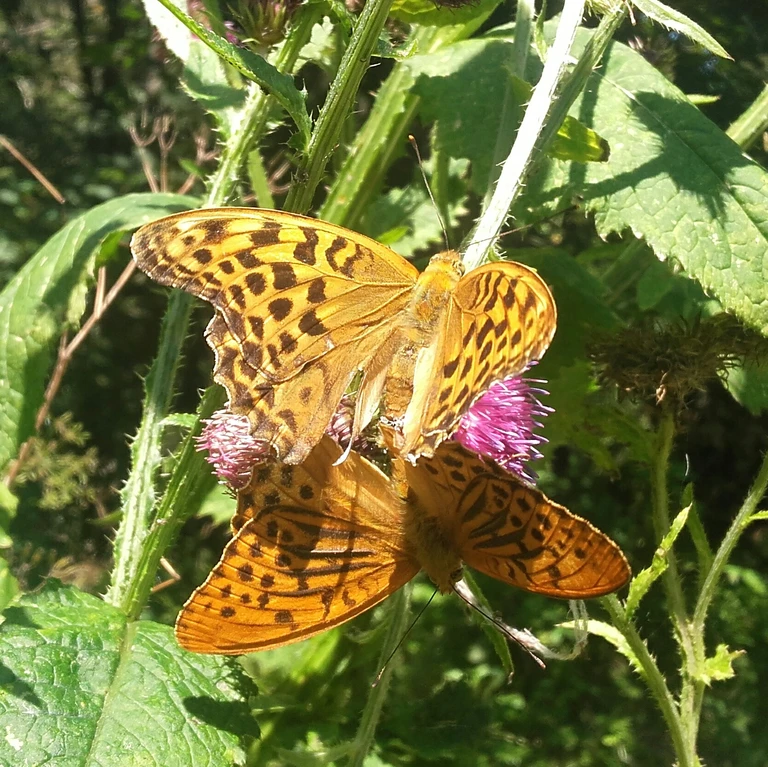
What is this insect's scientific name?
Argynnis paphia
